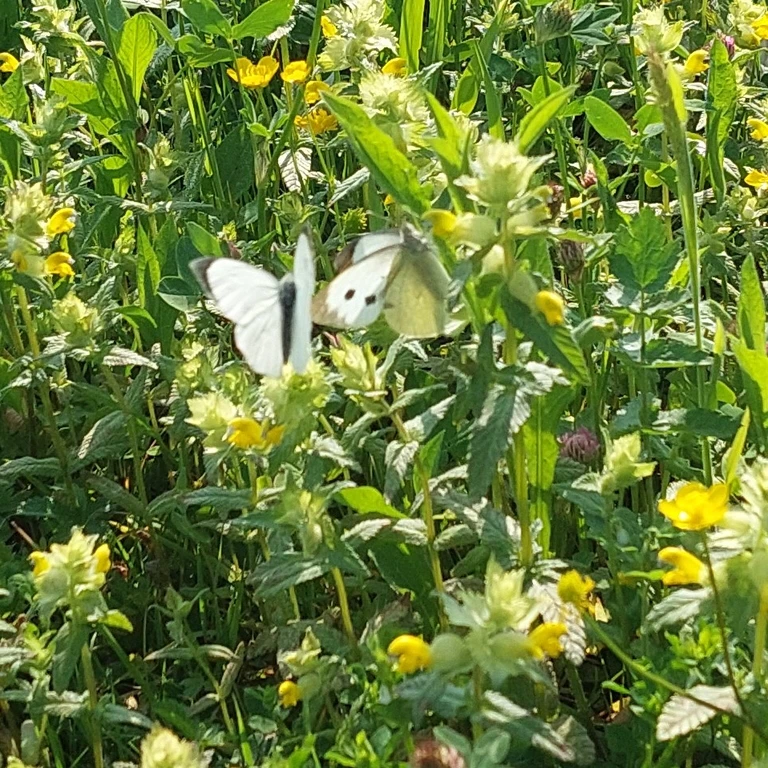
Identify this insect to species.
Pieris brassicae
